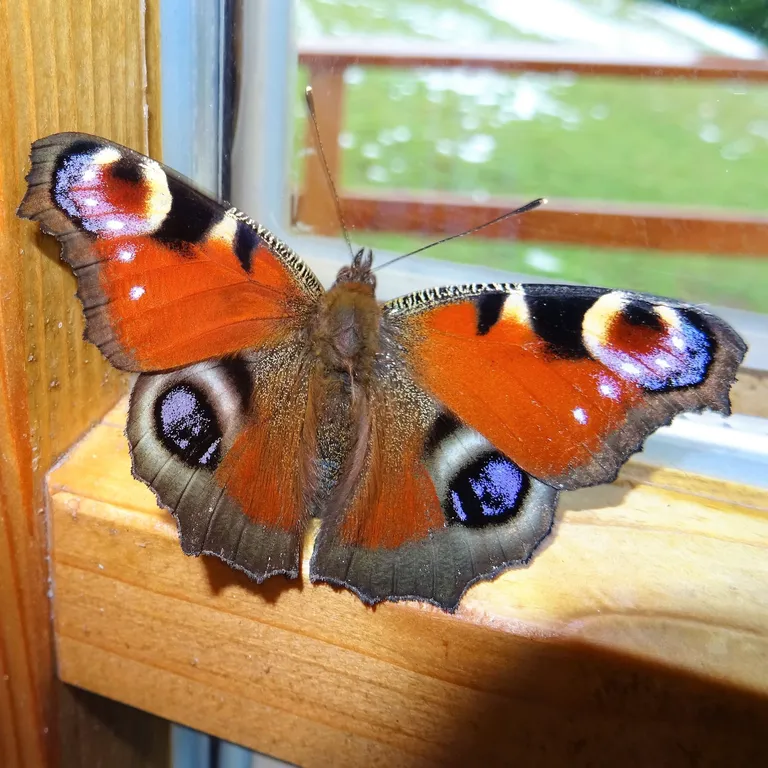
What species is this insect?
Aglais io
